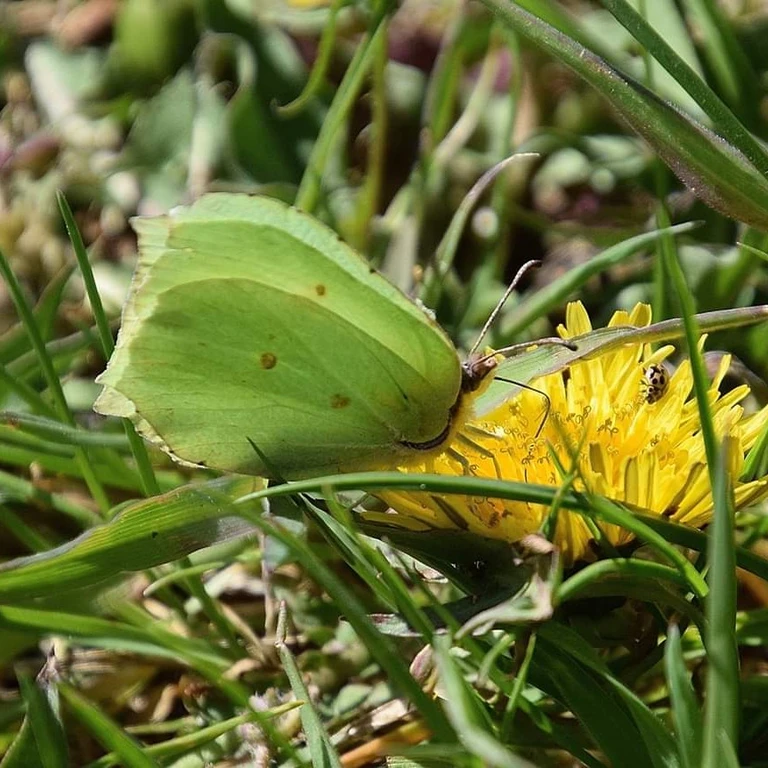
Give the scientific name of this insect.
Gonepteryx rhamni
